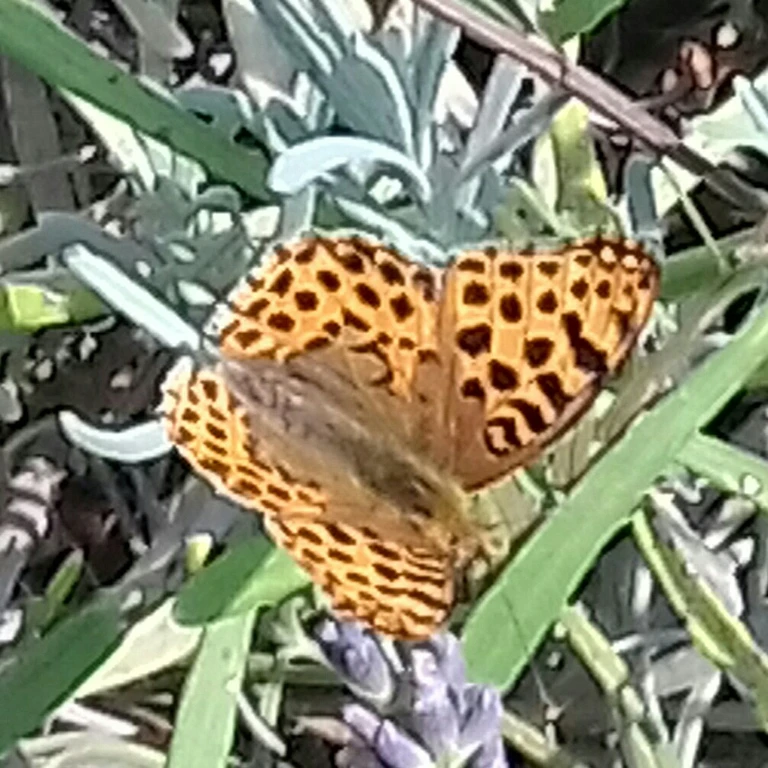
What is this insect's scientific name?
Issoria lathonia
